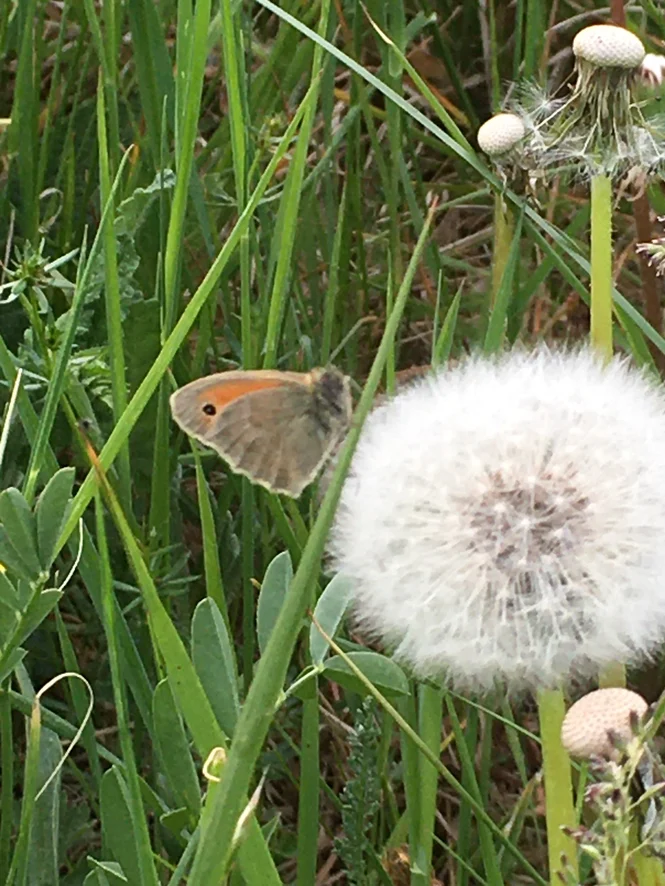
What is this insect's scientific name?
Coenonympha pamphilus
